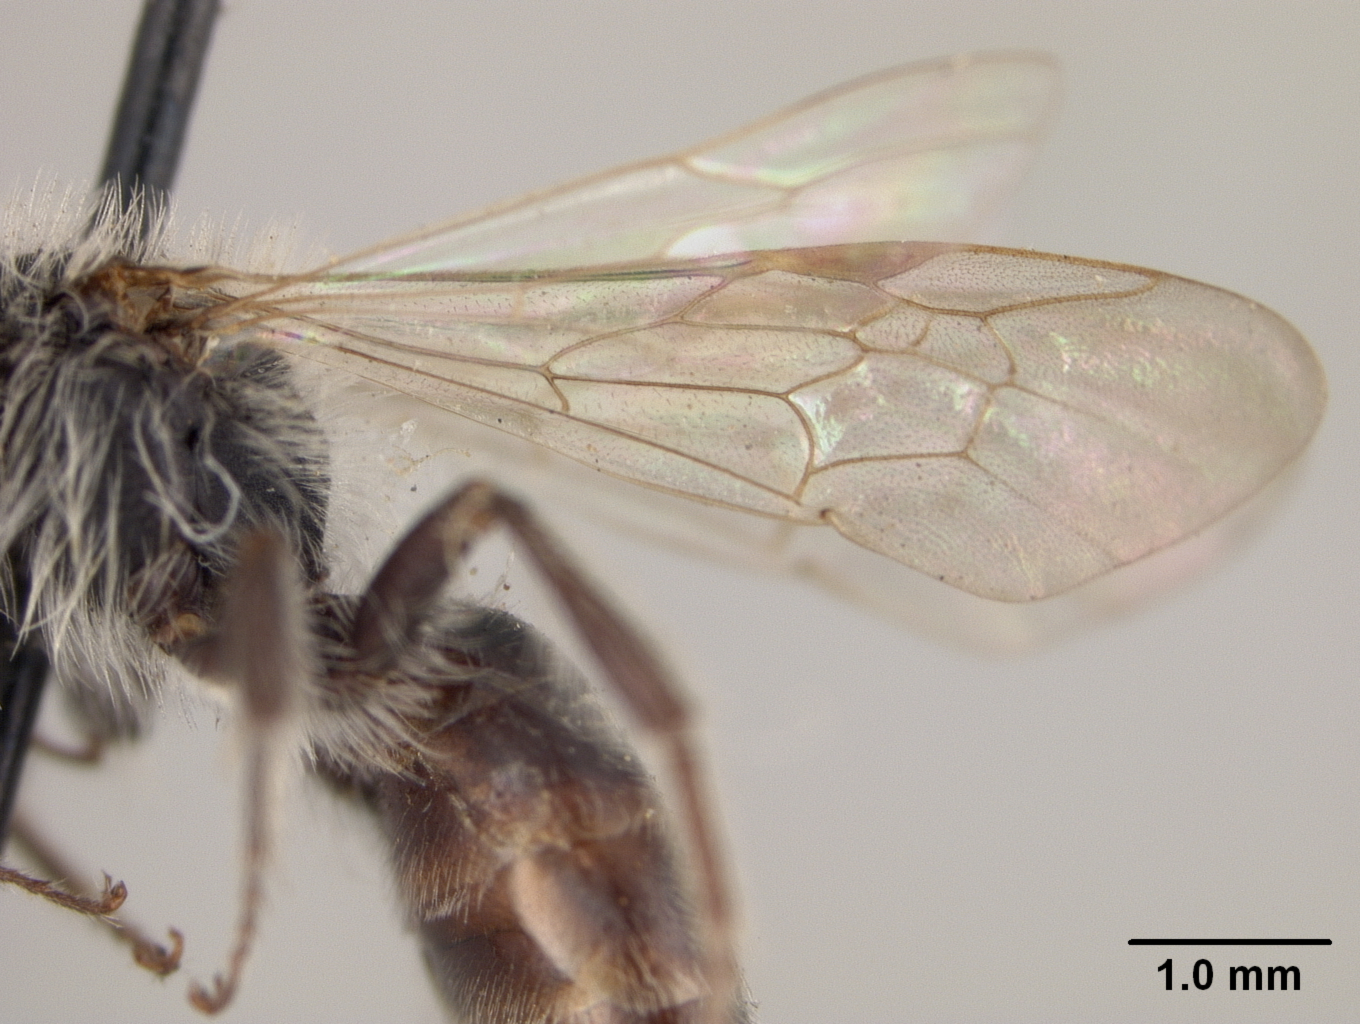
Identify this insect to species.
Andrena bifurcata
